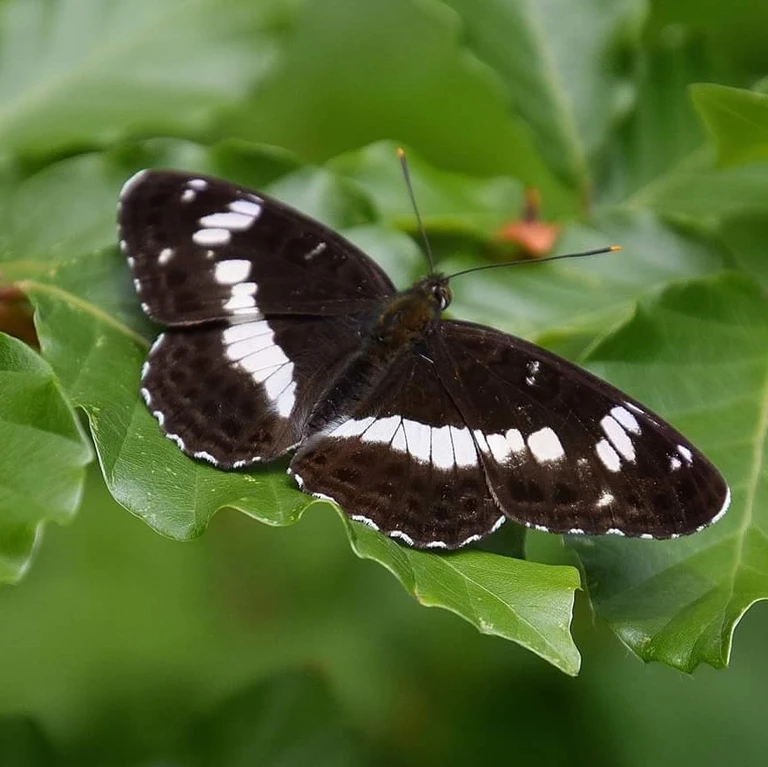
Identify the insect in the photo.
Limenitis camilla (also Ladoga camilla)
